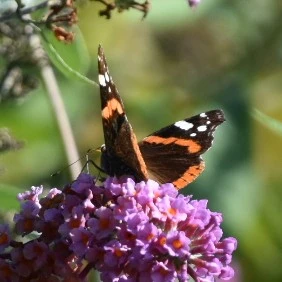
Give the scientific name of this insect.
Vanessa atalanta
